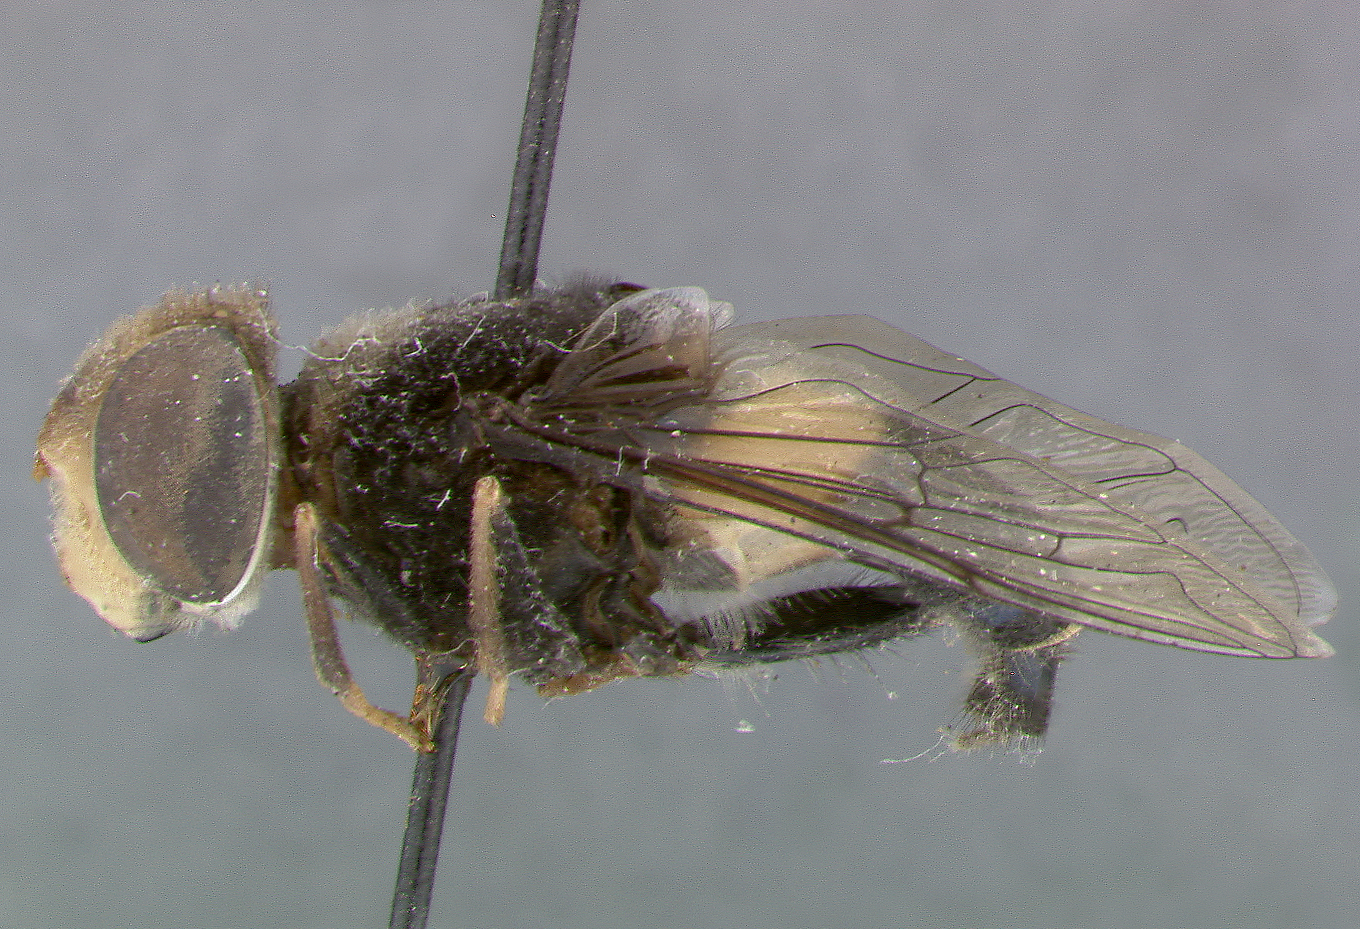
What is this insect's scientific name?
Eristalis bistellatus
